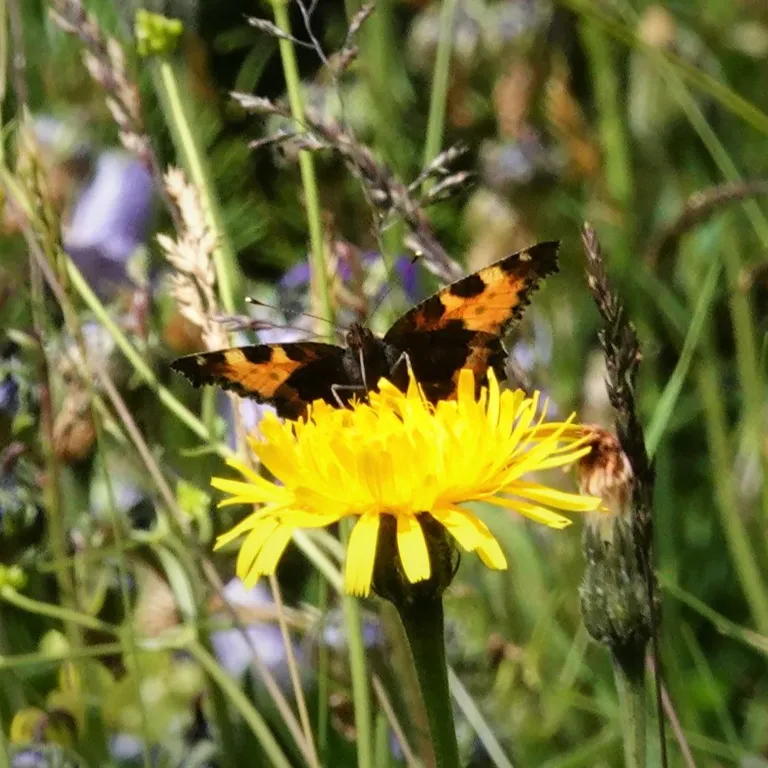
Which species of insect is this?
Aglais urticae
